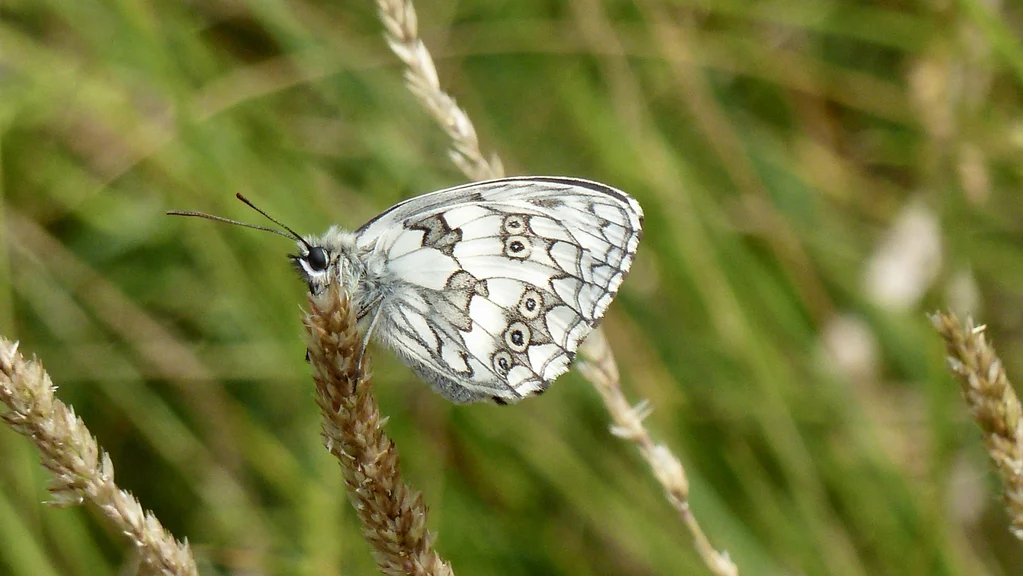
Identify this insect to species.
Melanargia galathea
